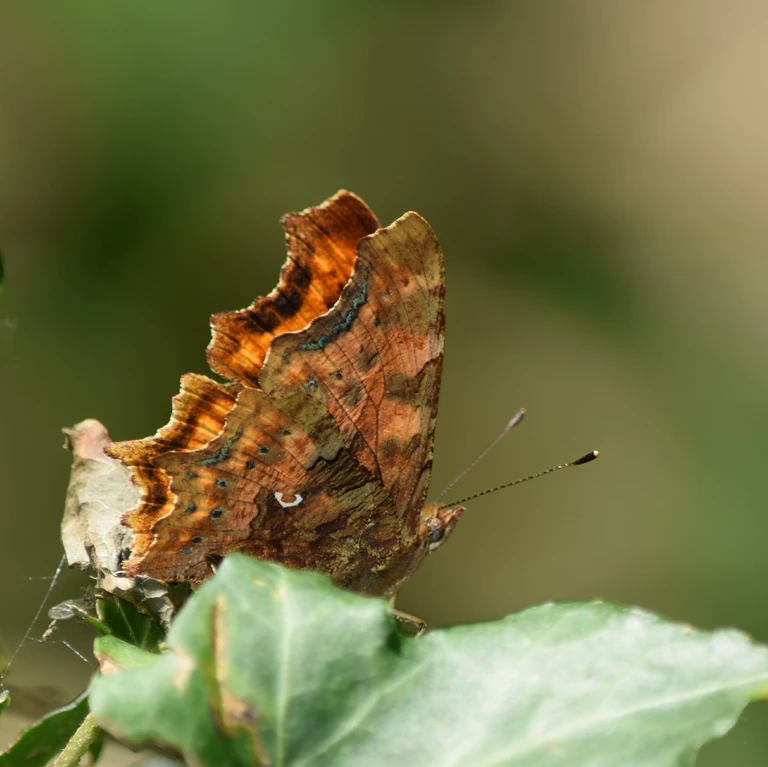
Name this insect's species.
Polygonia c-album
